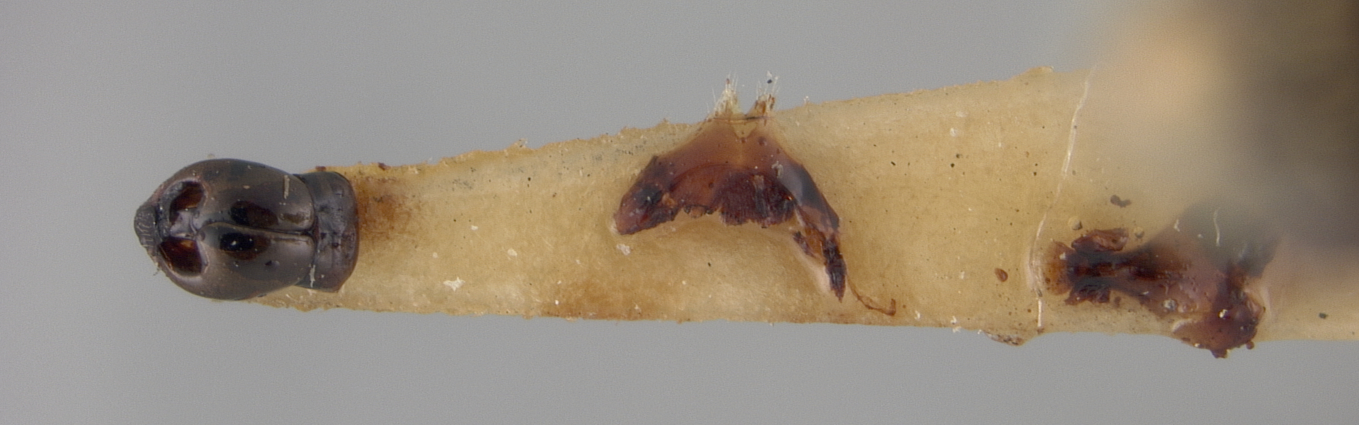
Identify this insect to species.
Andrena aureocincta
